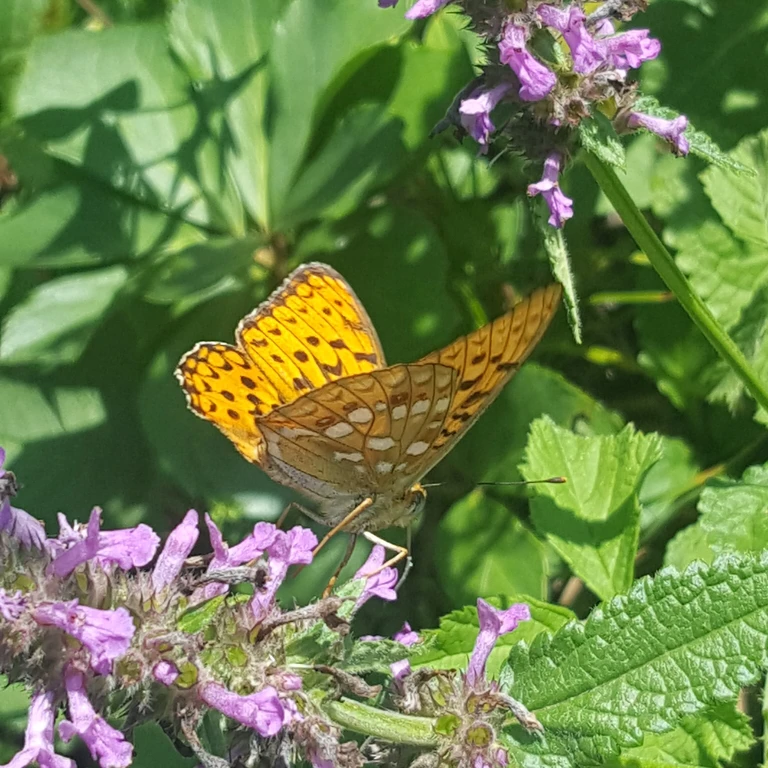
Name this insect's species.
Fabriciana adippe
